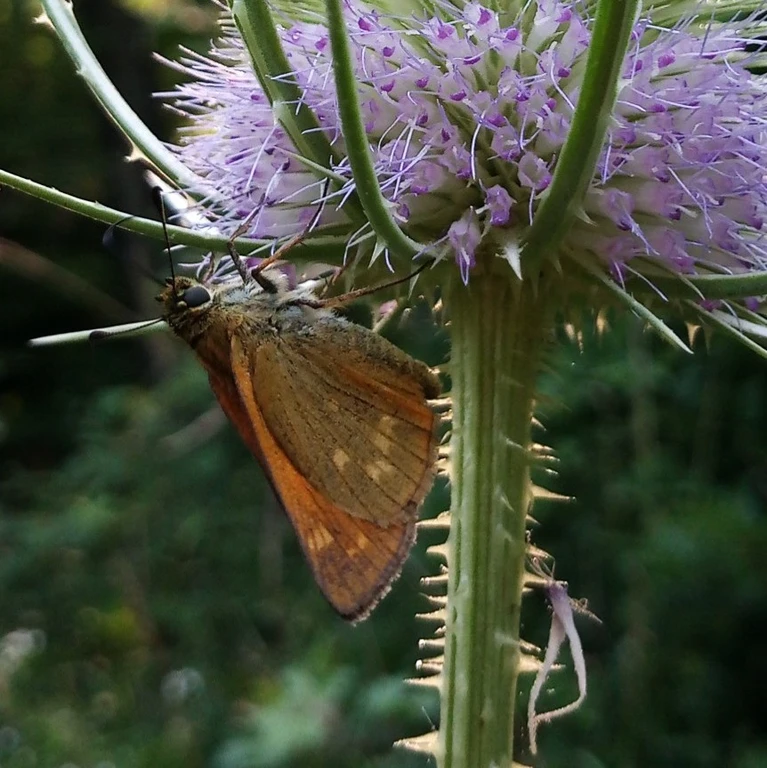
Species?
Ochlodes sylvanus (also Ochlodes venata)
